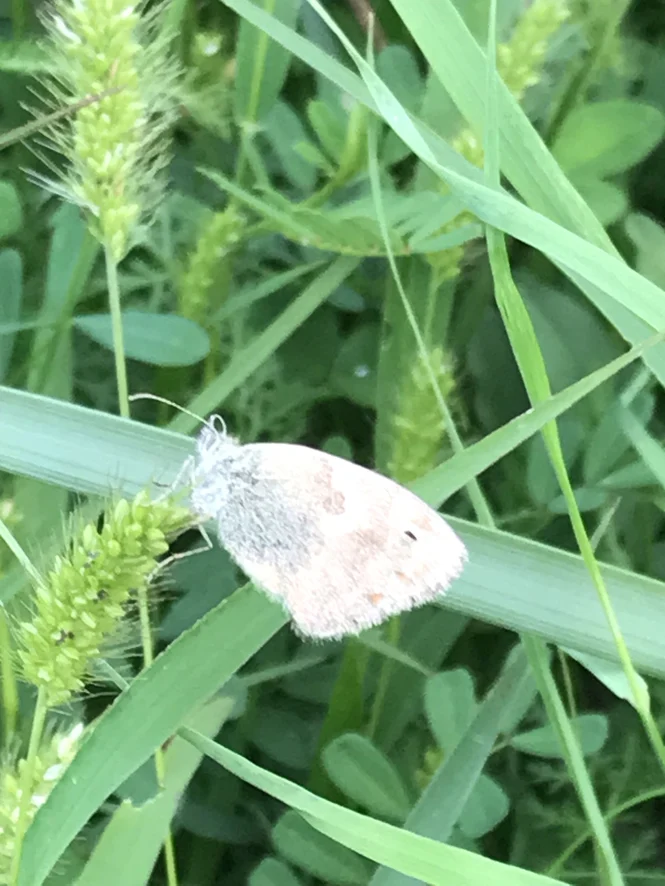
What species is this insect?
Coenonympha pamphilus
